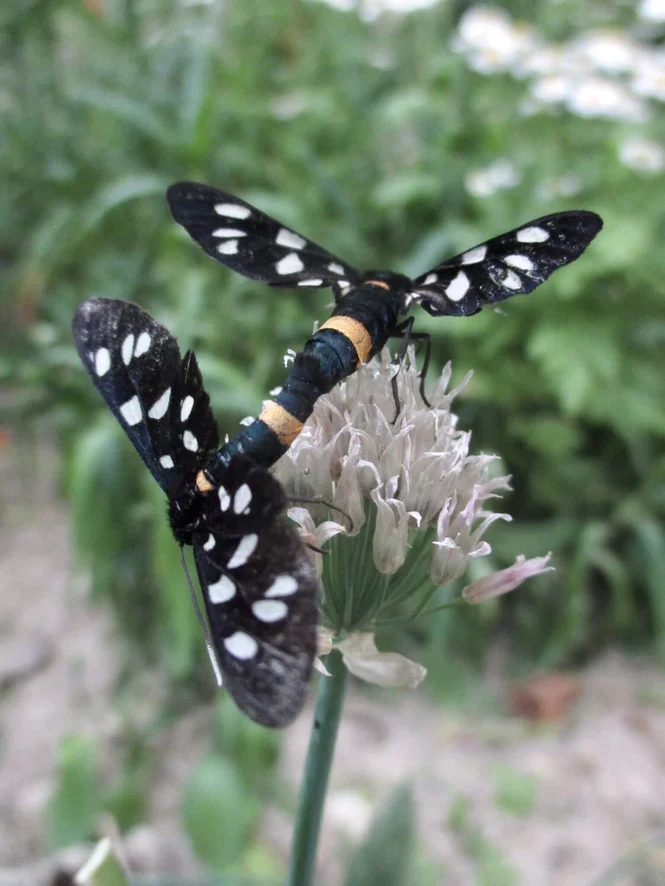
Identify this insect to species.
Amata phegea
